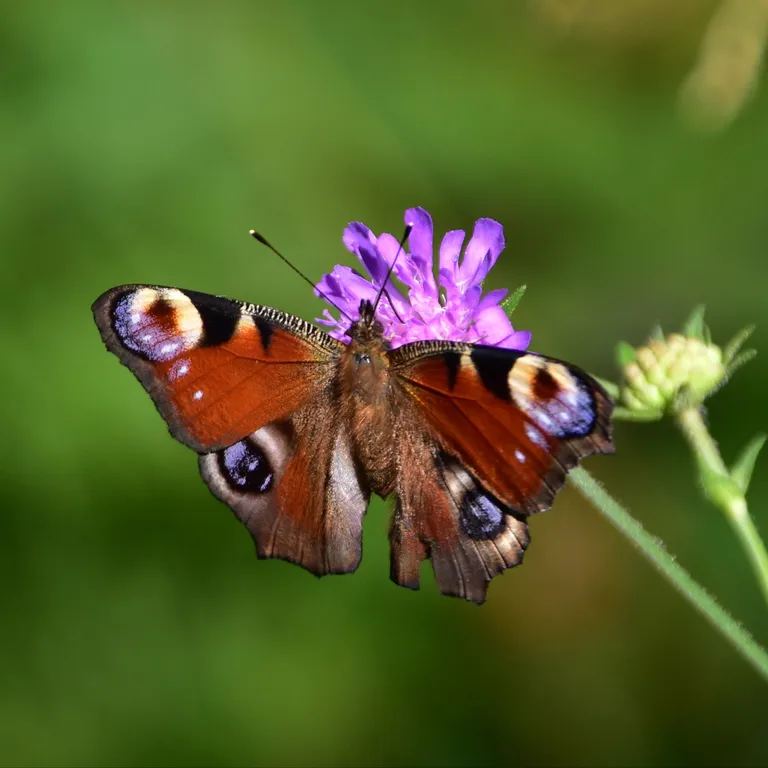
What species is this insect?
Aglais io
